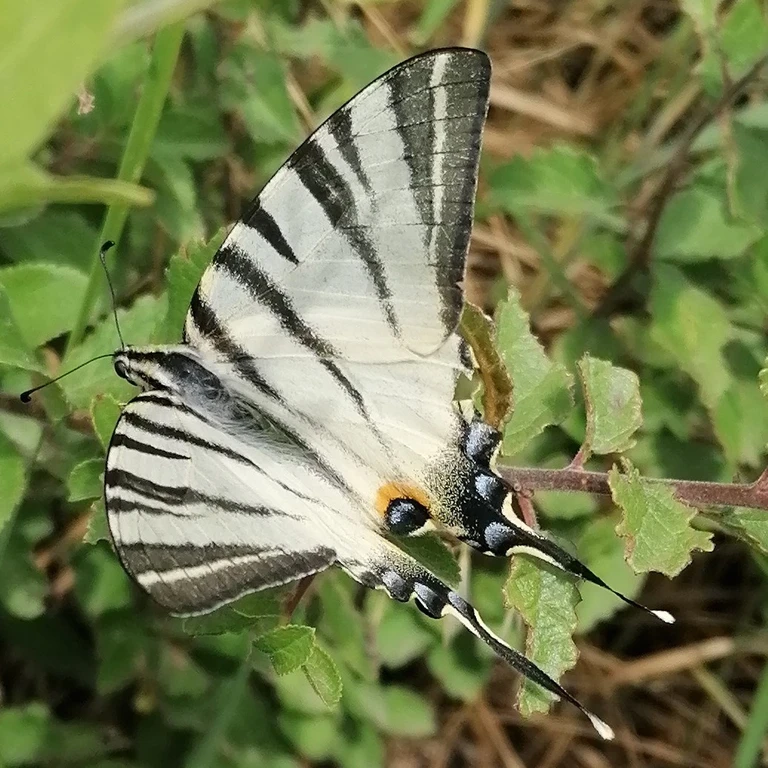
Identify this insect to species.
Iphiclides podalirius
